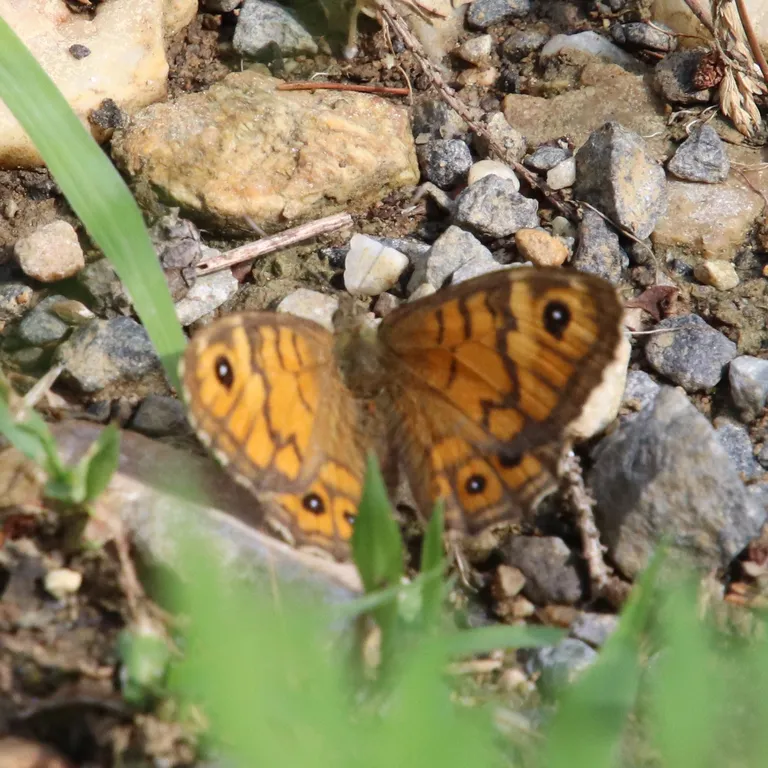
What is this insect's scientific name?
Lasiommata megera (also Pararge megera)
